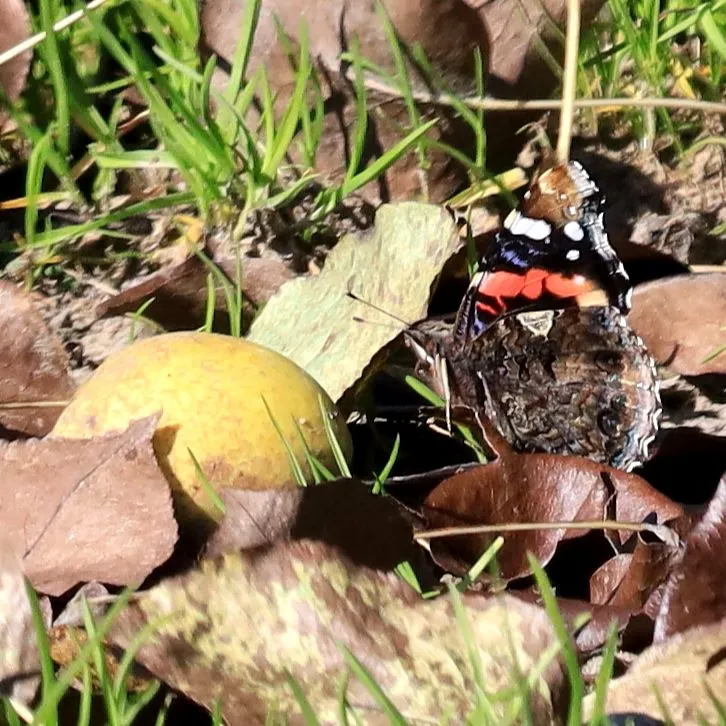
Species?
Vanessa atalanta
